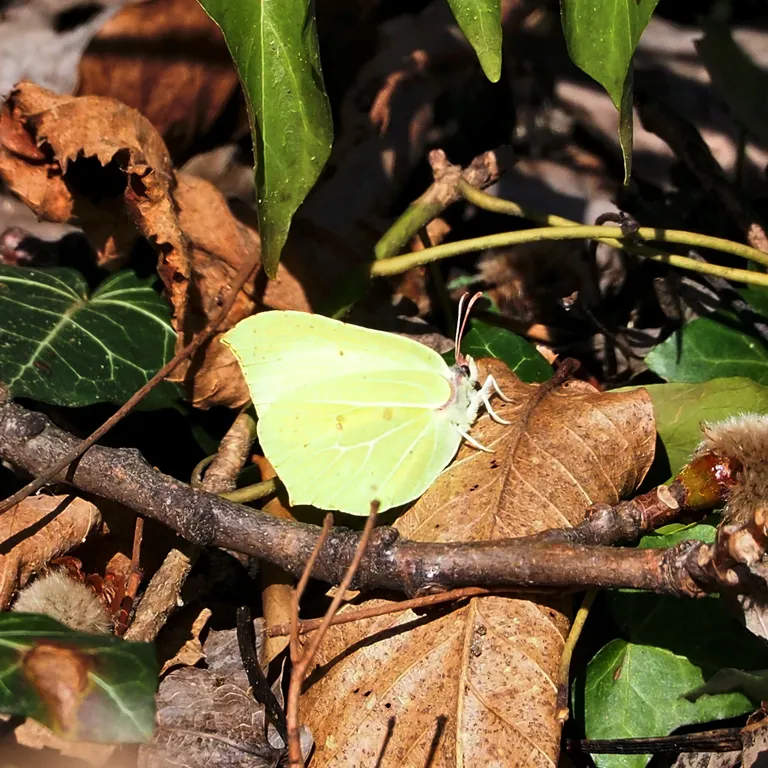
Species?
Gonepteryx rhamni
